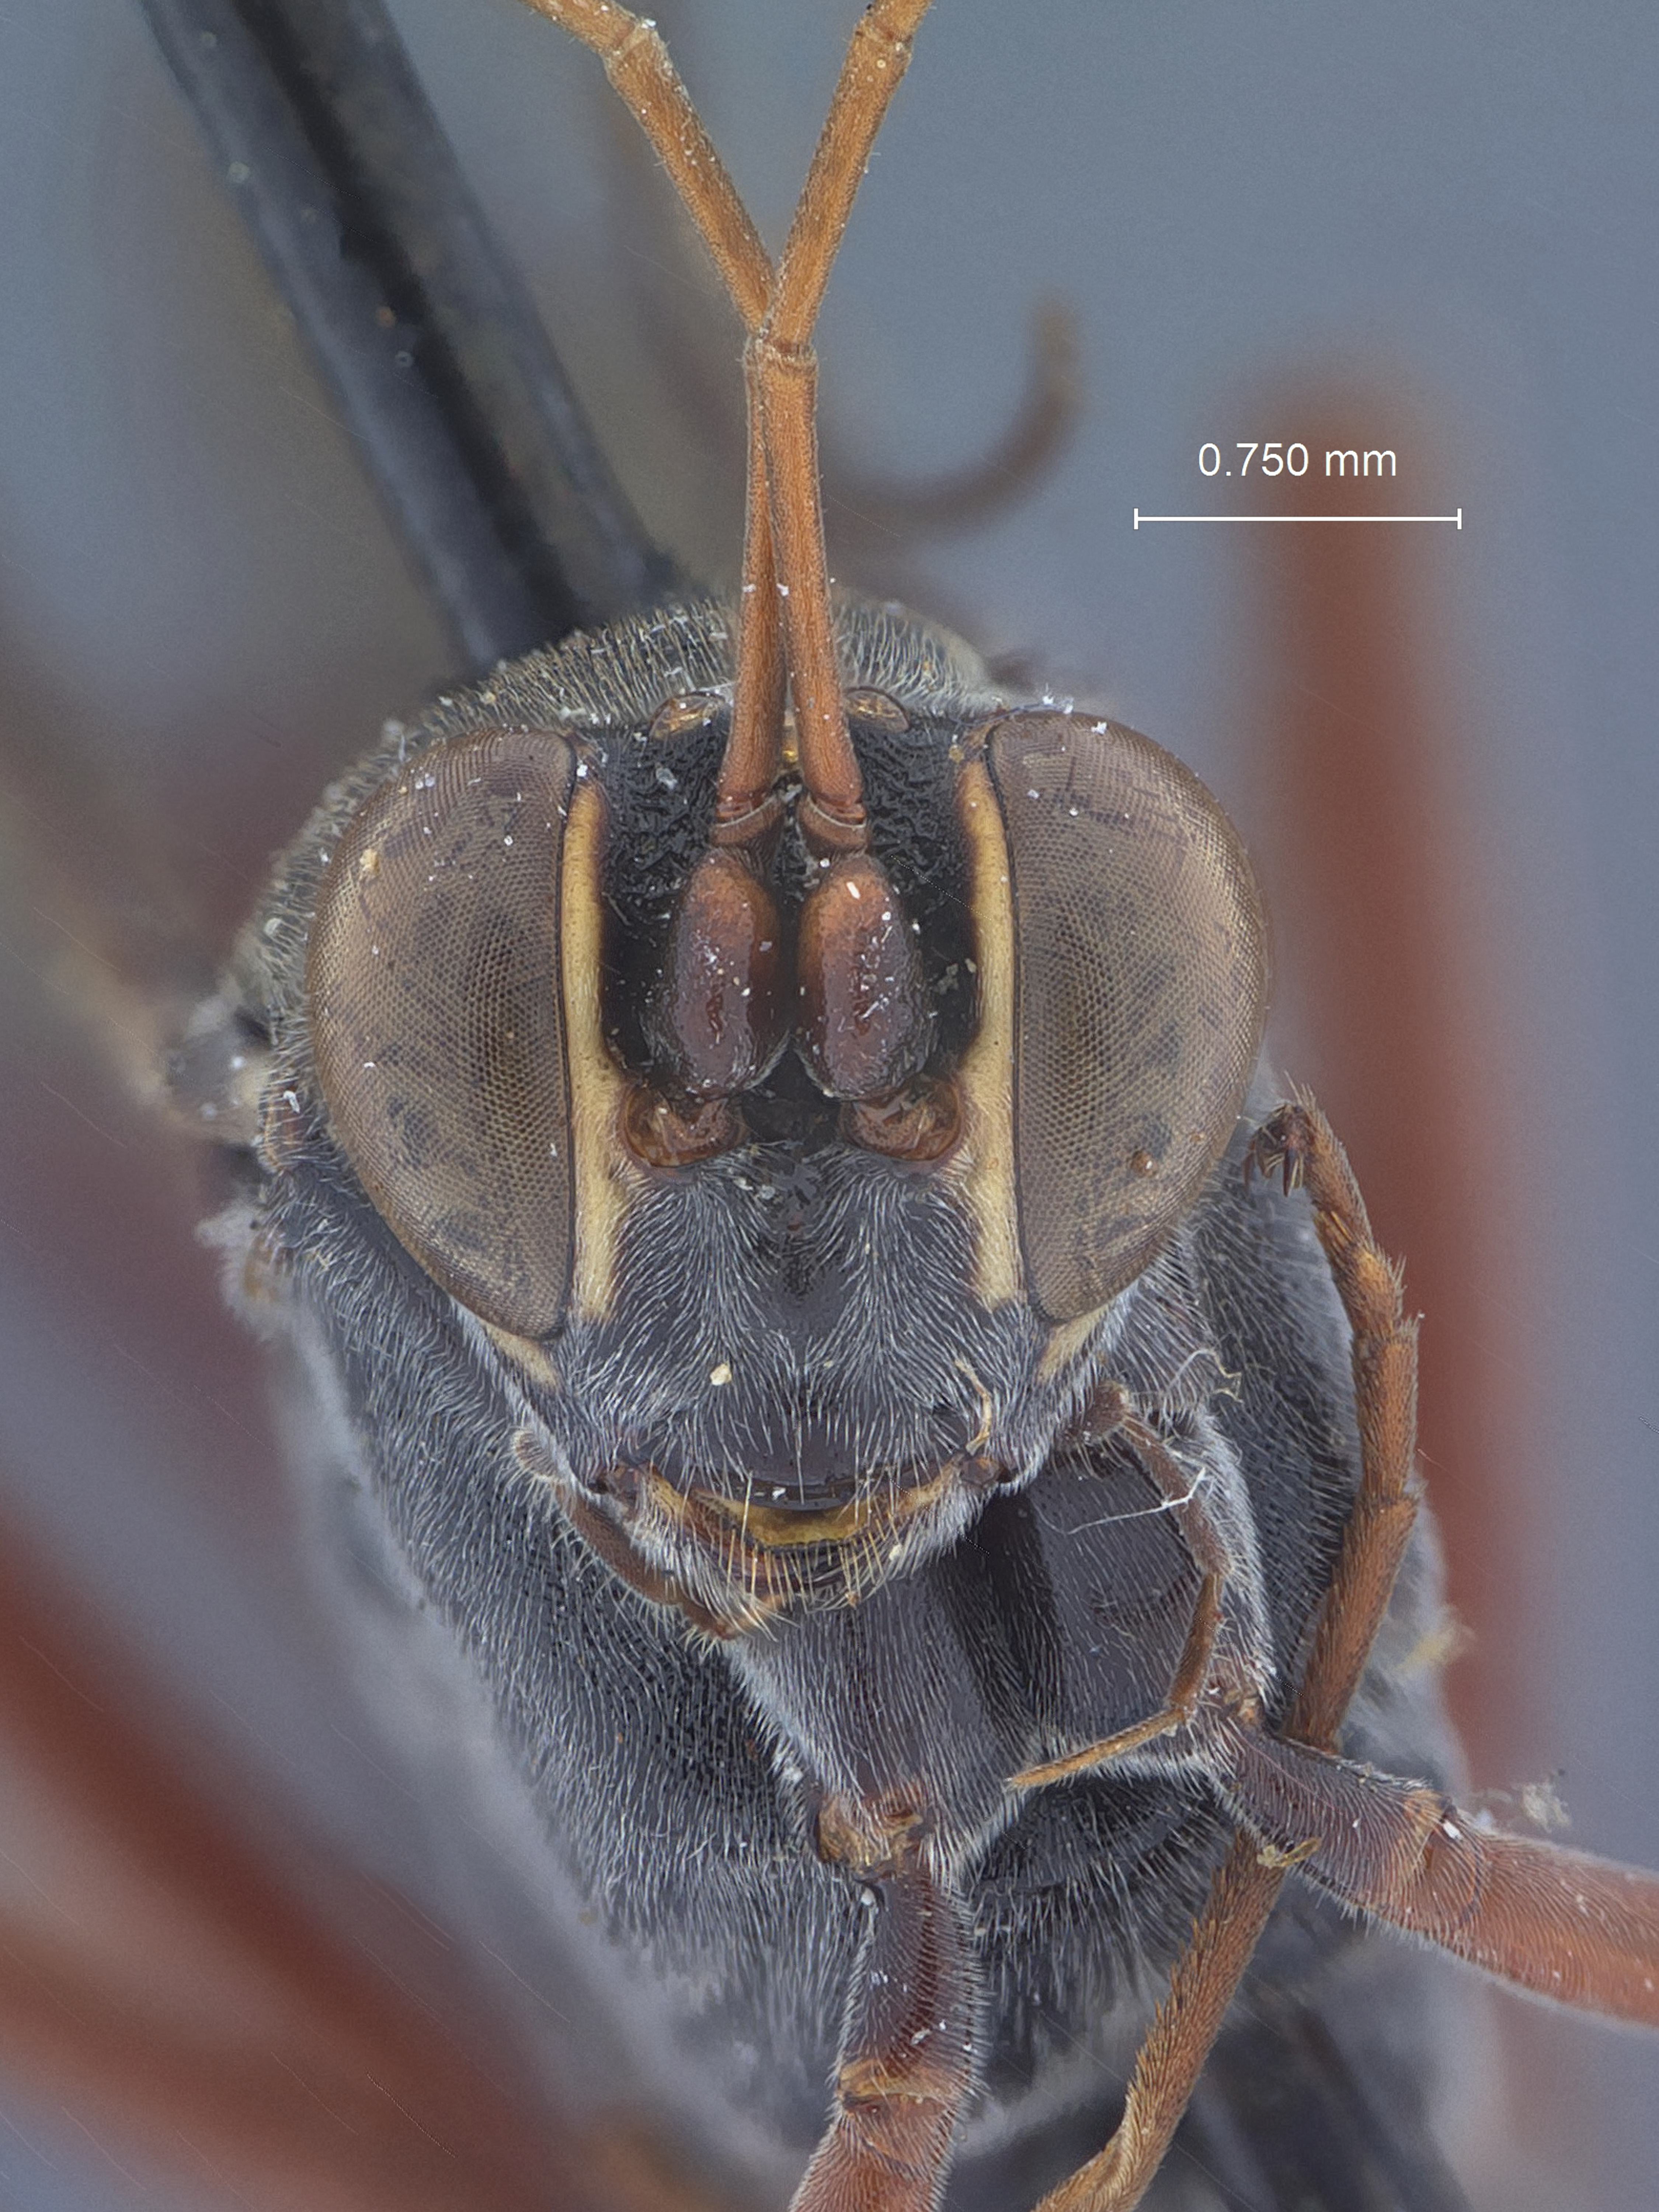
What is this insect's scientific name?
Trachysphyrus rugioscutum
